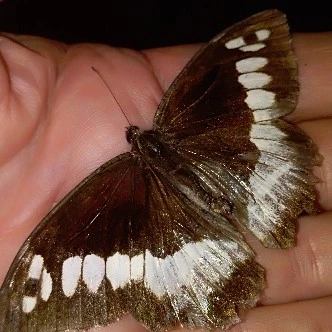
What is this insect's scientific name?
Brintesia circe
